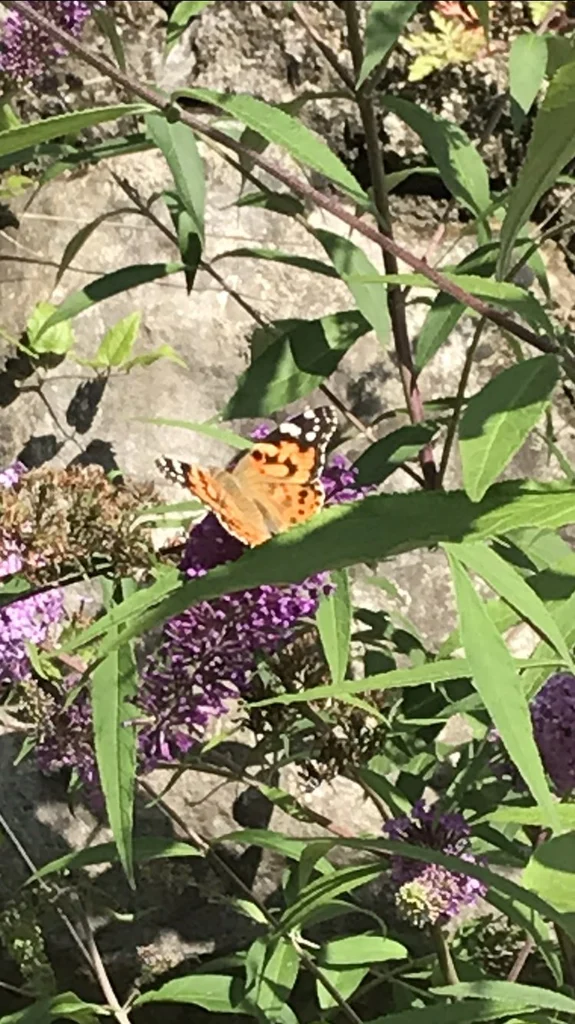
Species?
Vanessa cardui
